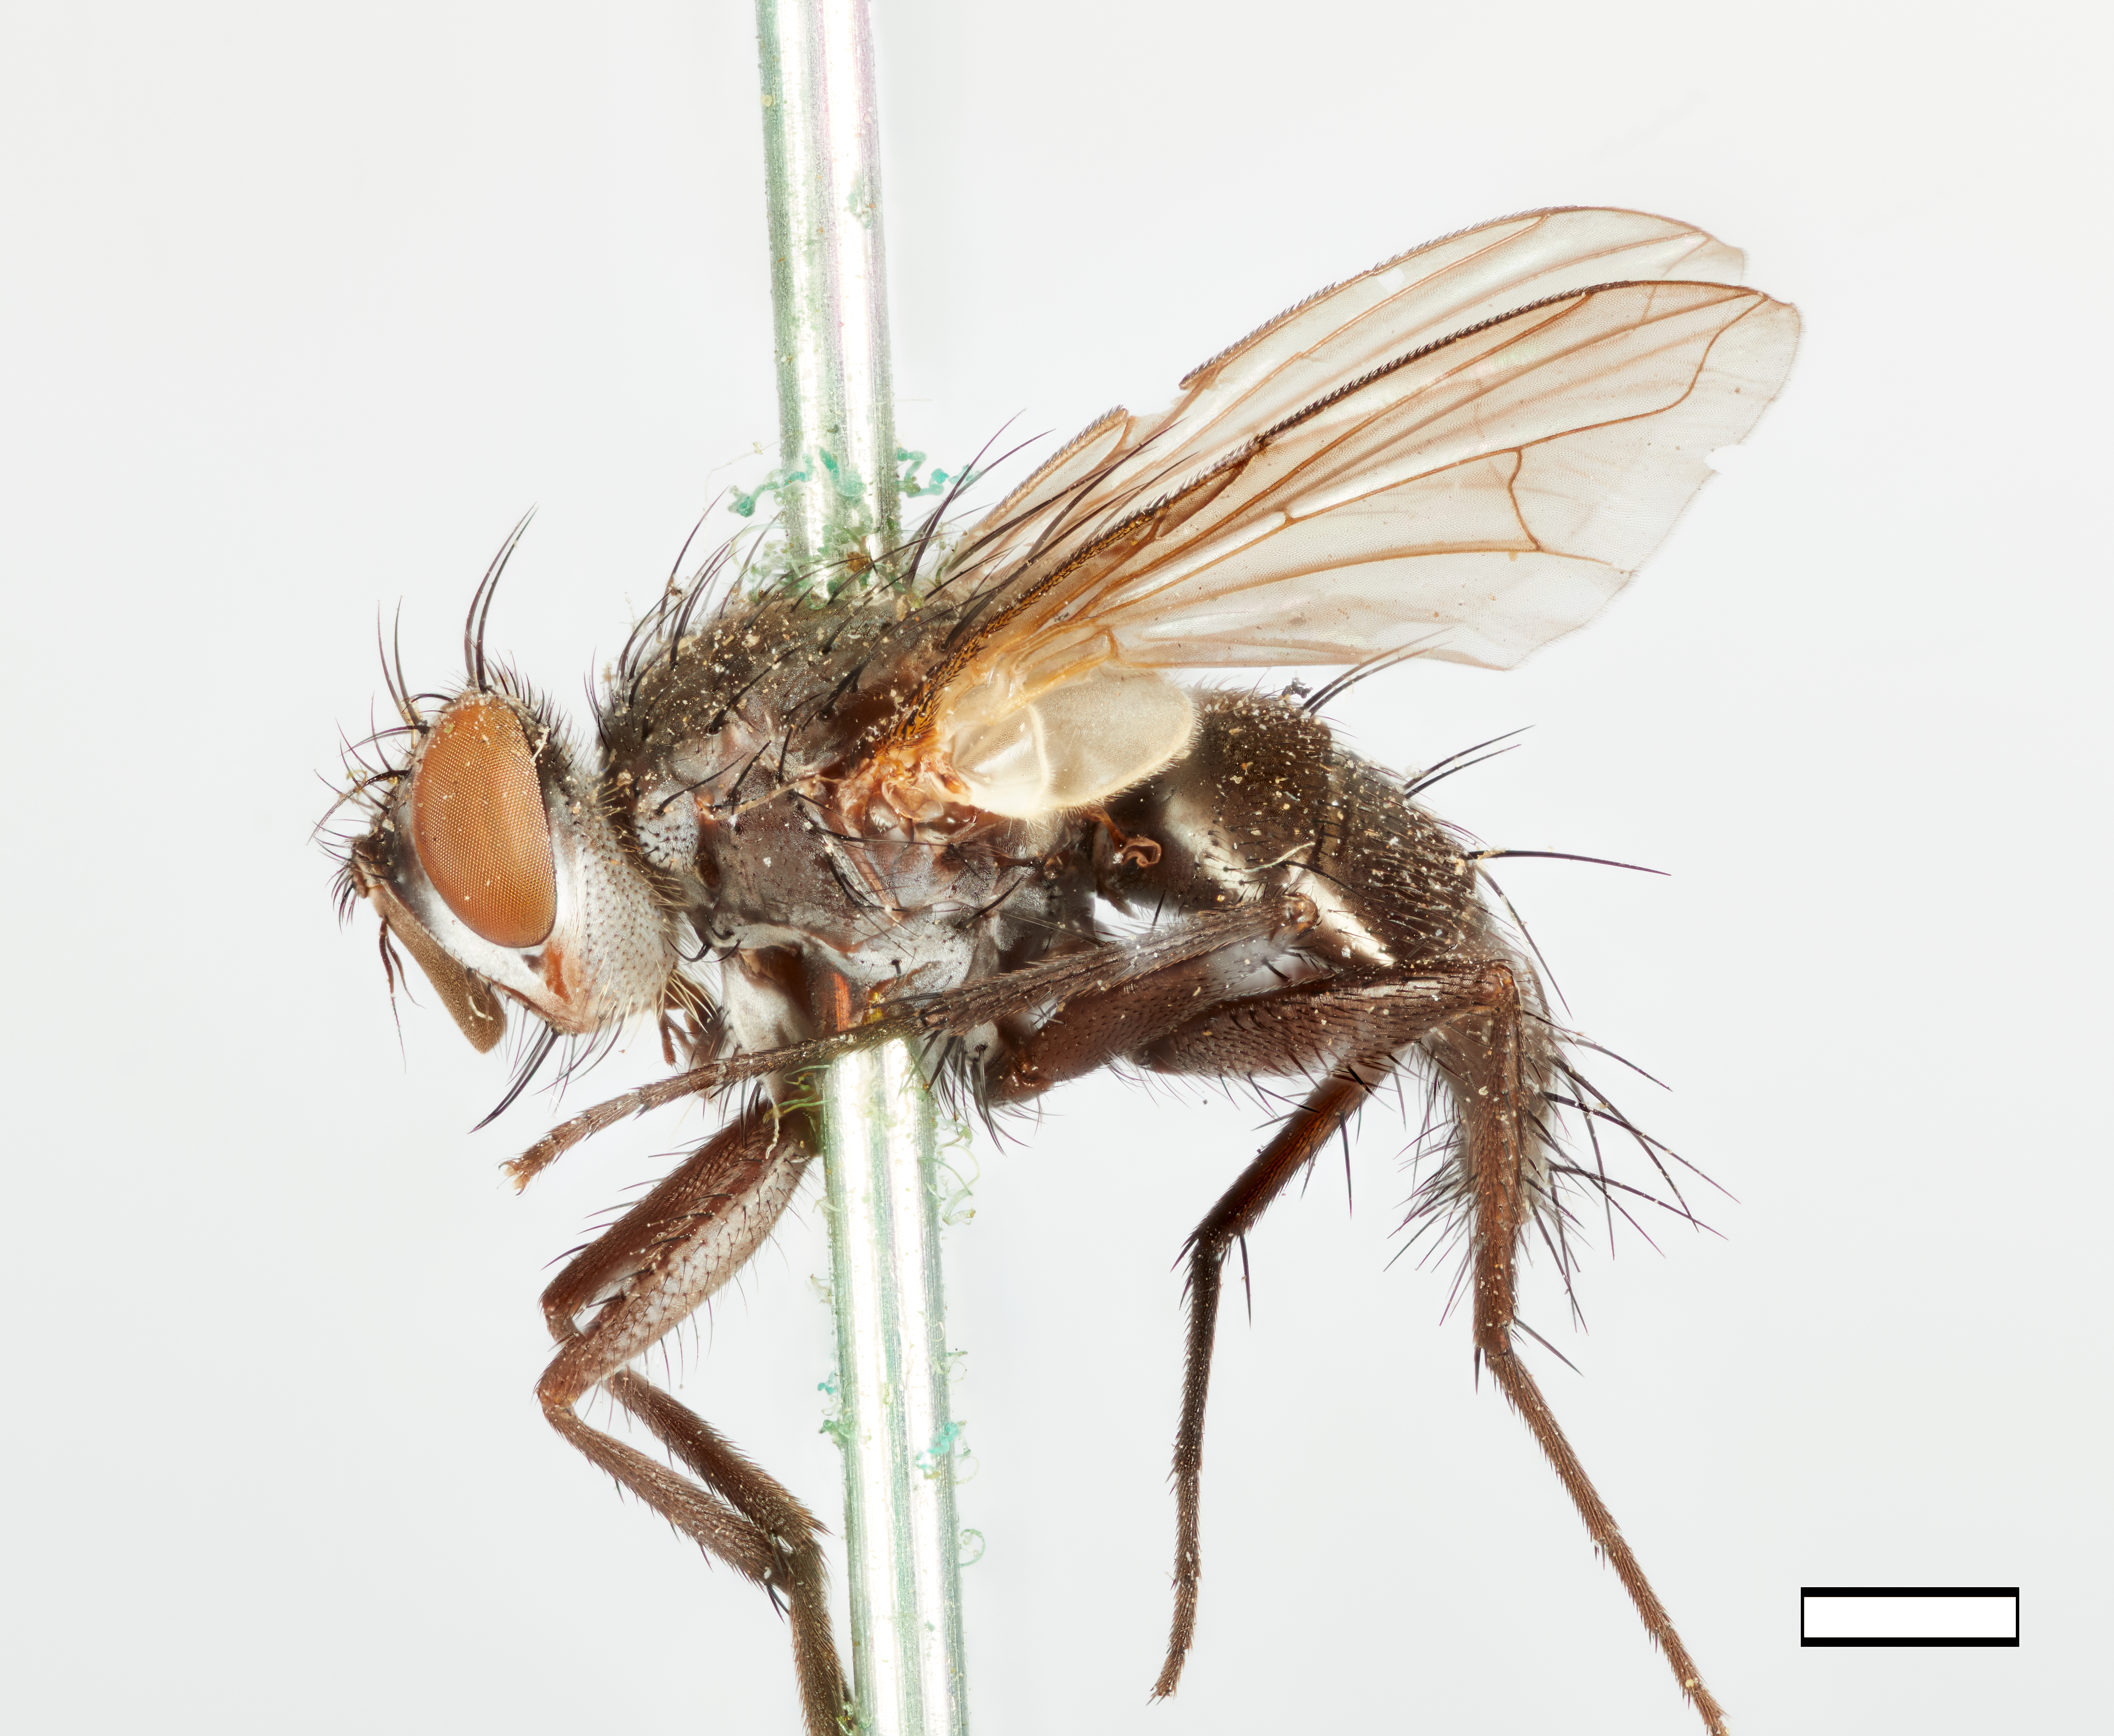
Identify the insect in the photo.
Hypostena degeerioides
